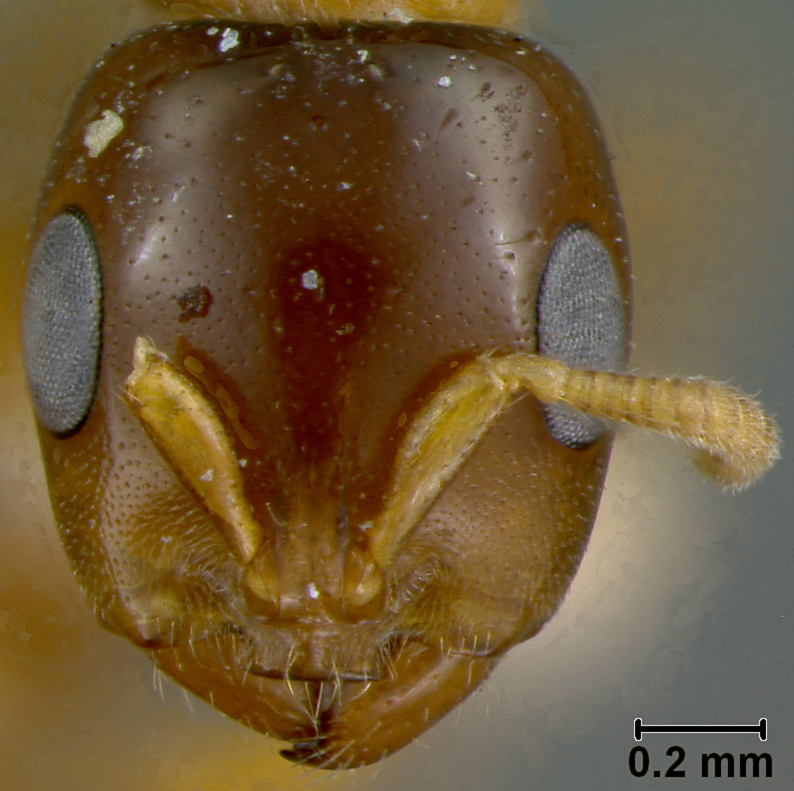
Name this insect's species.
Pseudomyrma maligna
